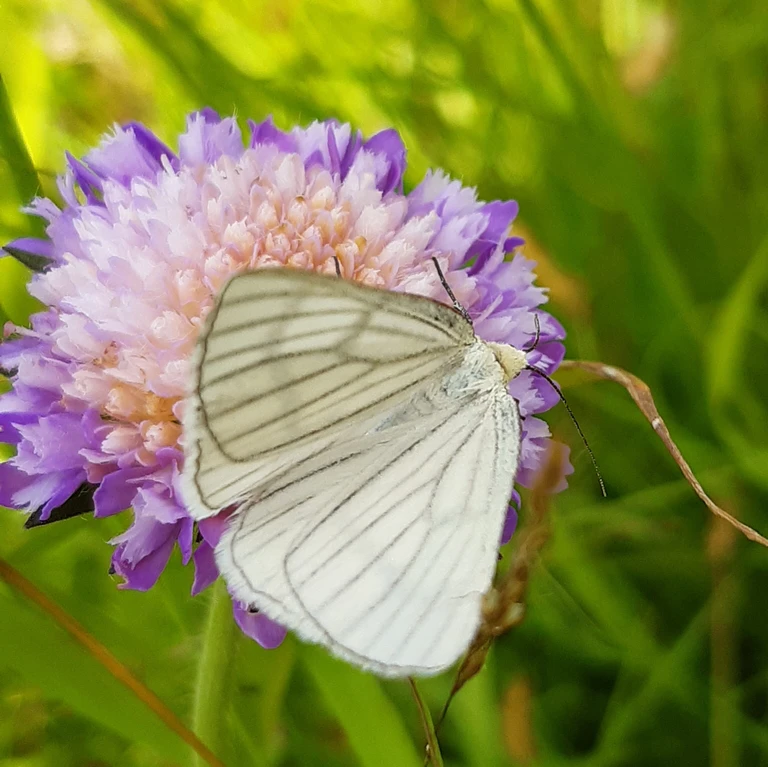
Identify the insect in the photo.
Siona lineata
